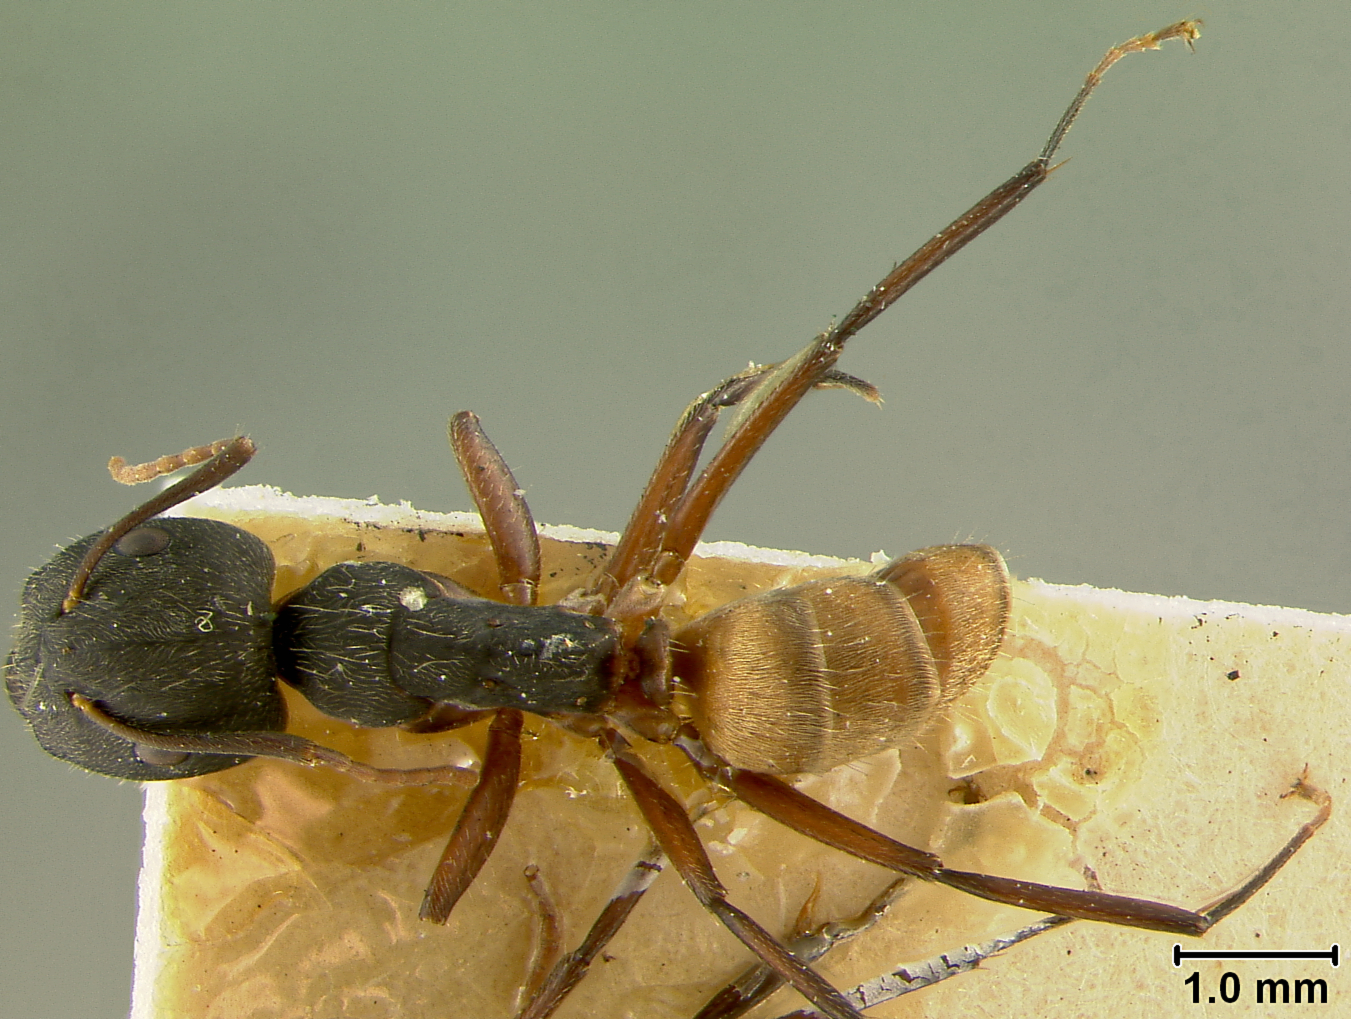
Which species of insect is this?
Camponotus capperi
